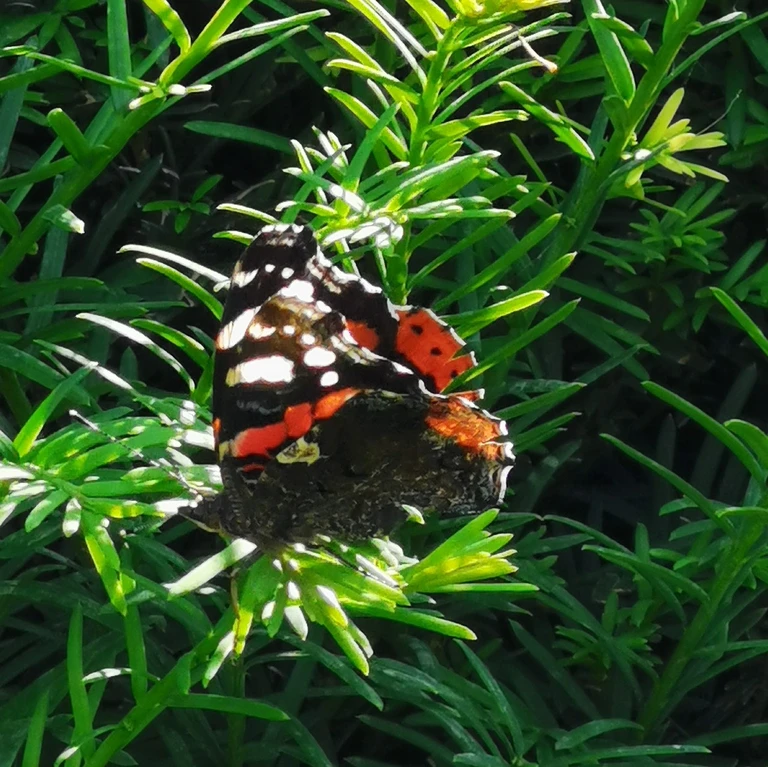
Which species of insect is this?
Vanessa atalanta
